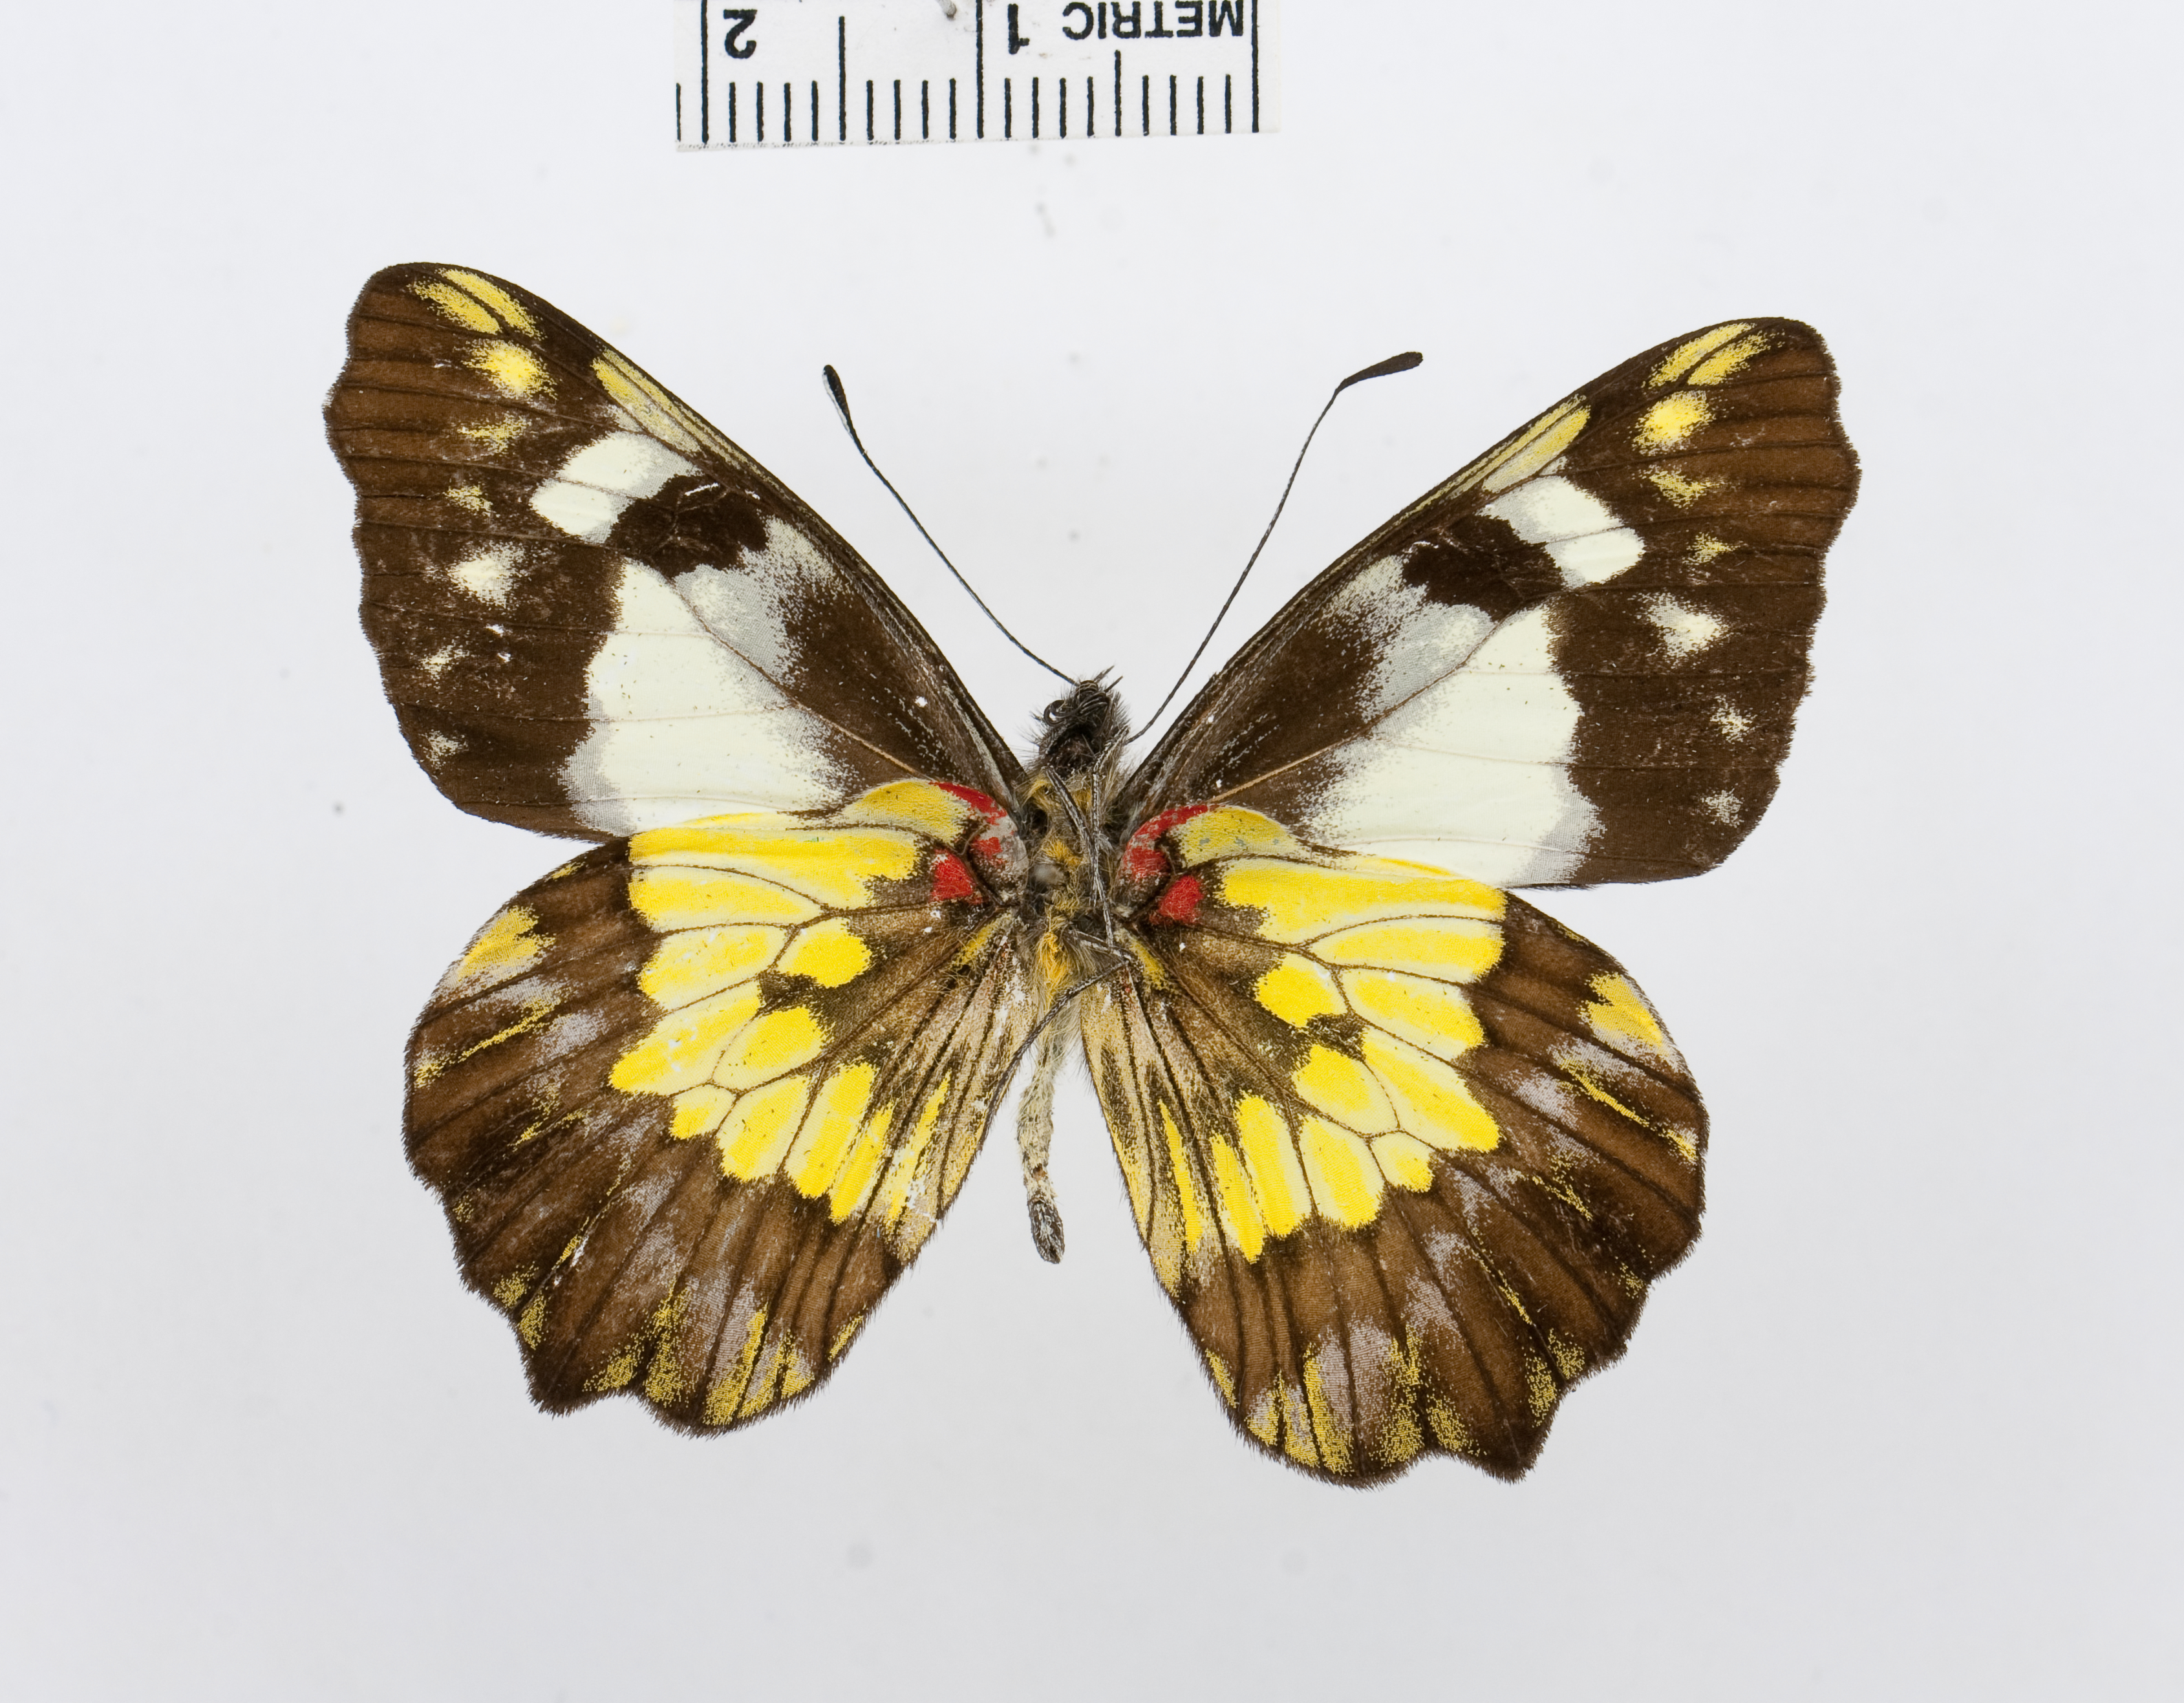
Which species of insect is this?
Leodonta tellane
